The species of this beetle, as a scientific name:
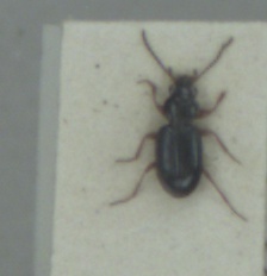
Bembidion gilvipes
